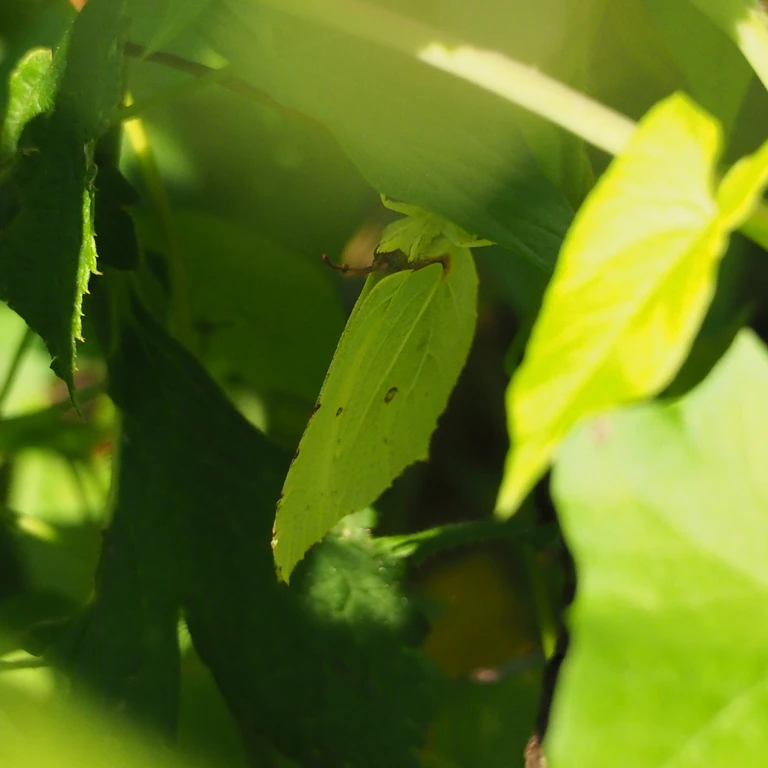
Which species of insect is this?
Gonepteryx rhamni
